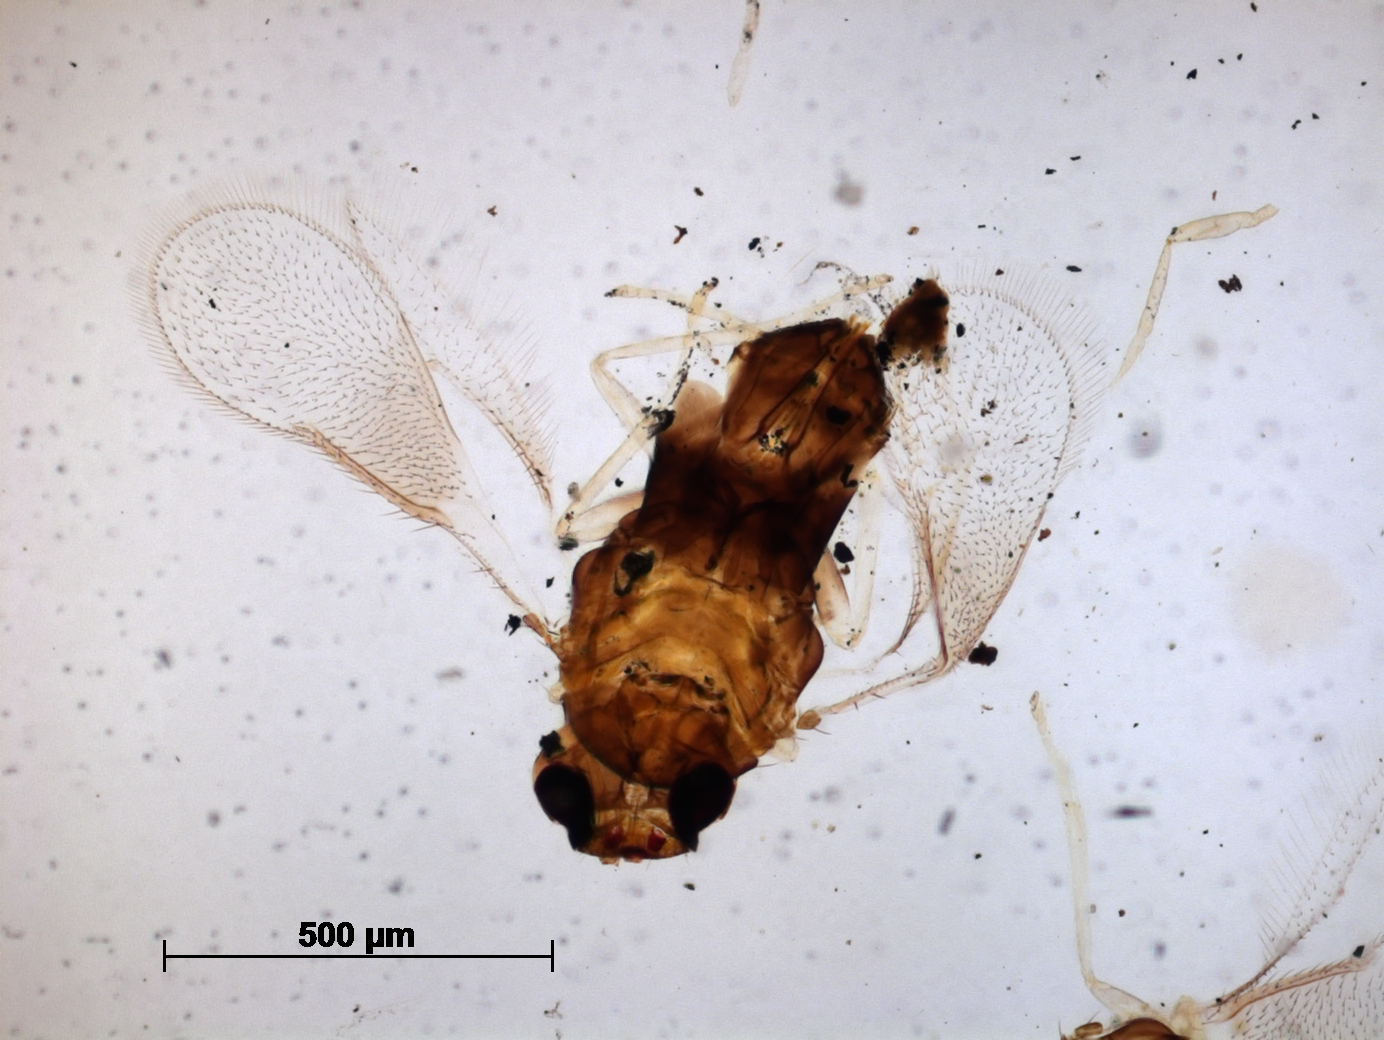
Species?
Prospaltella koebelei
